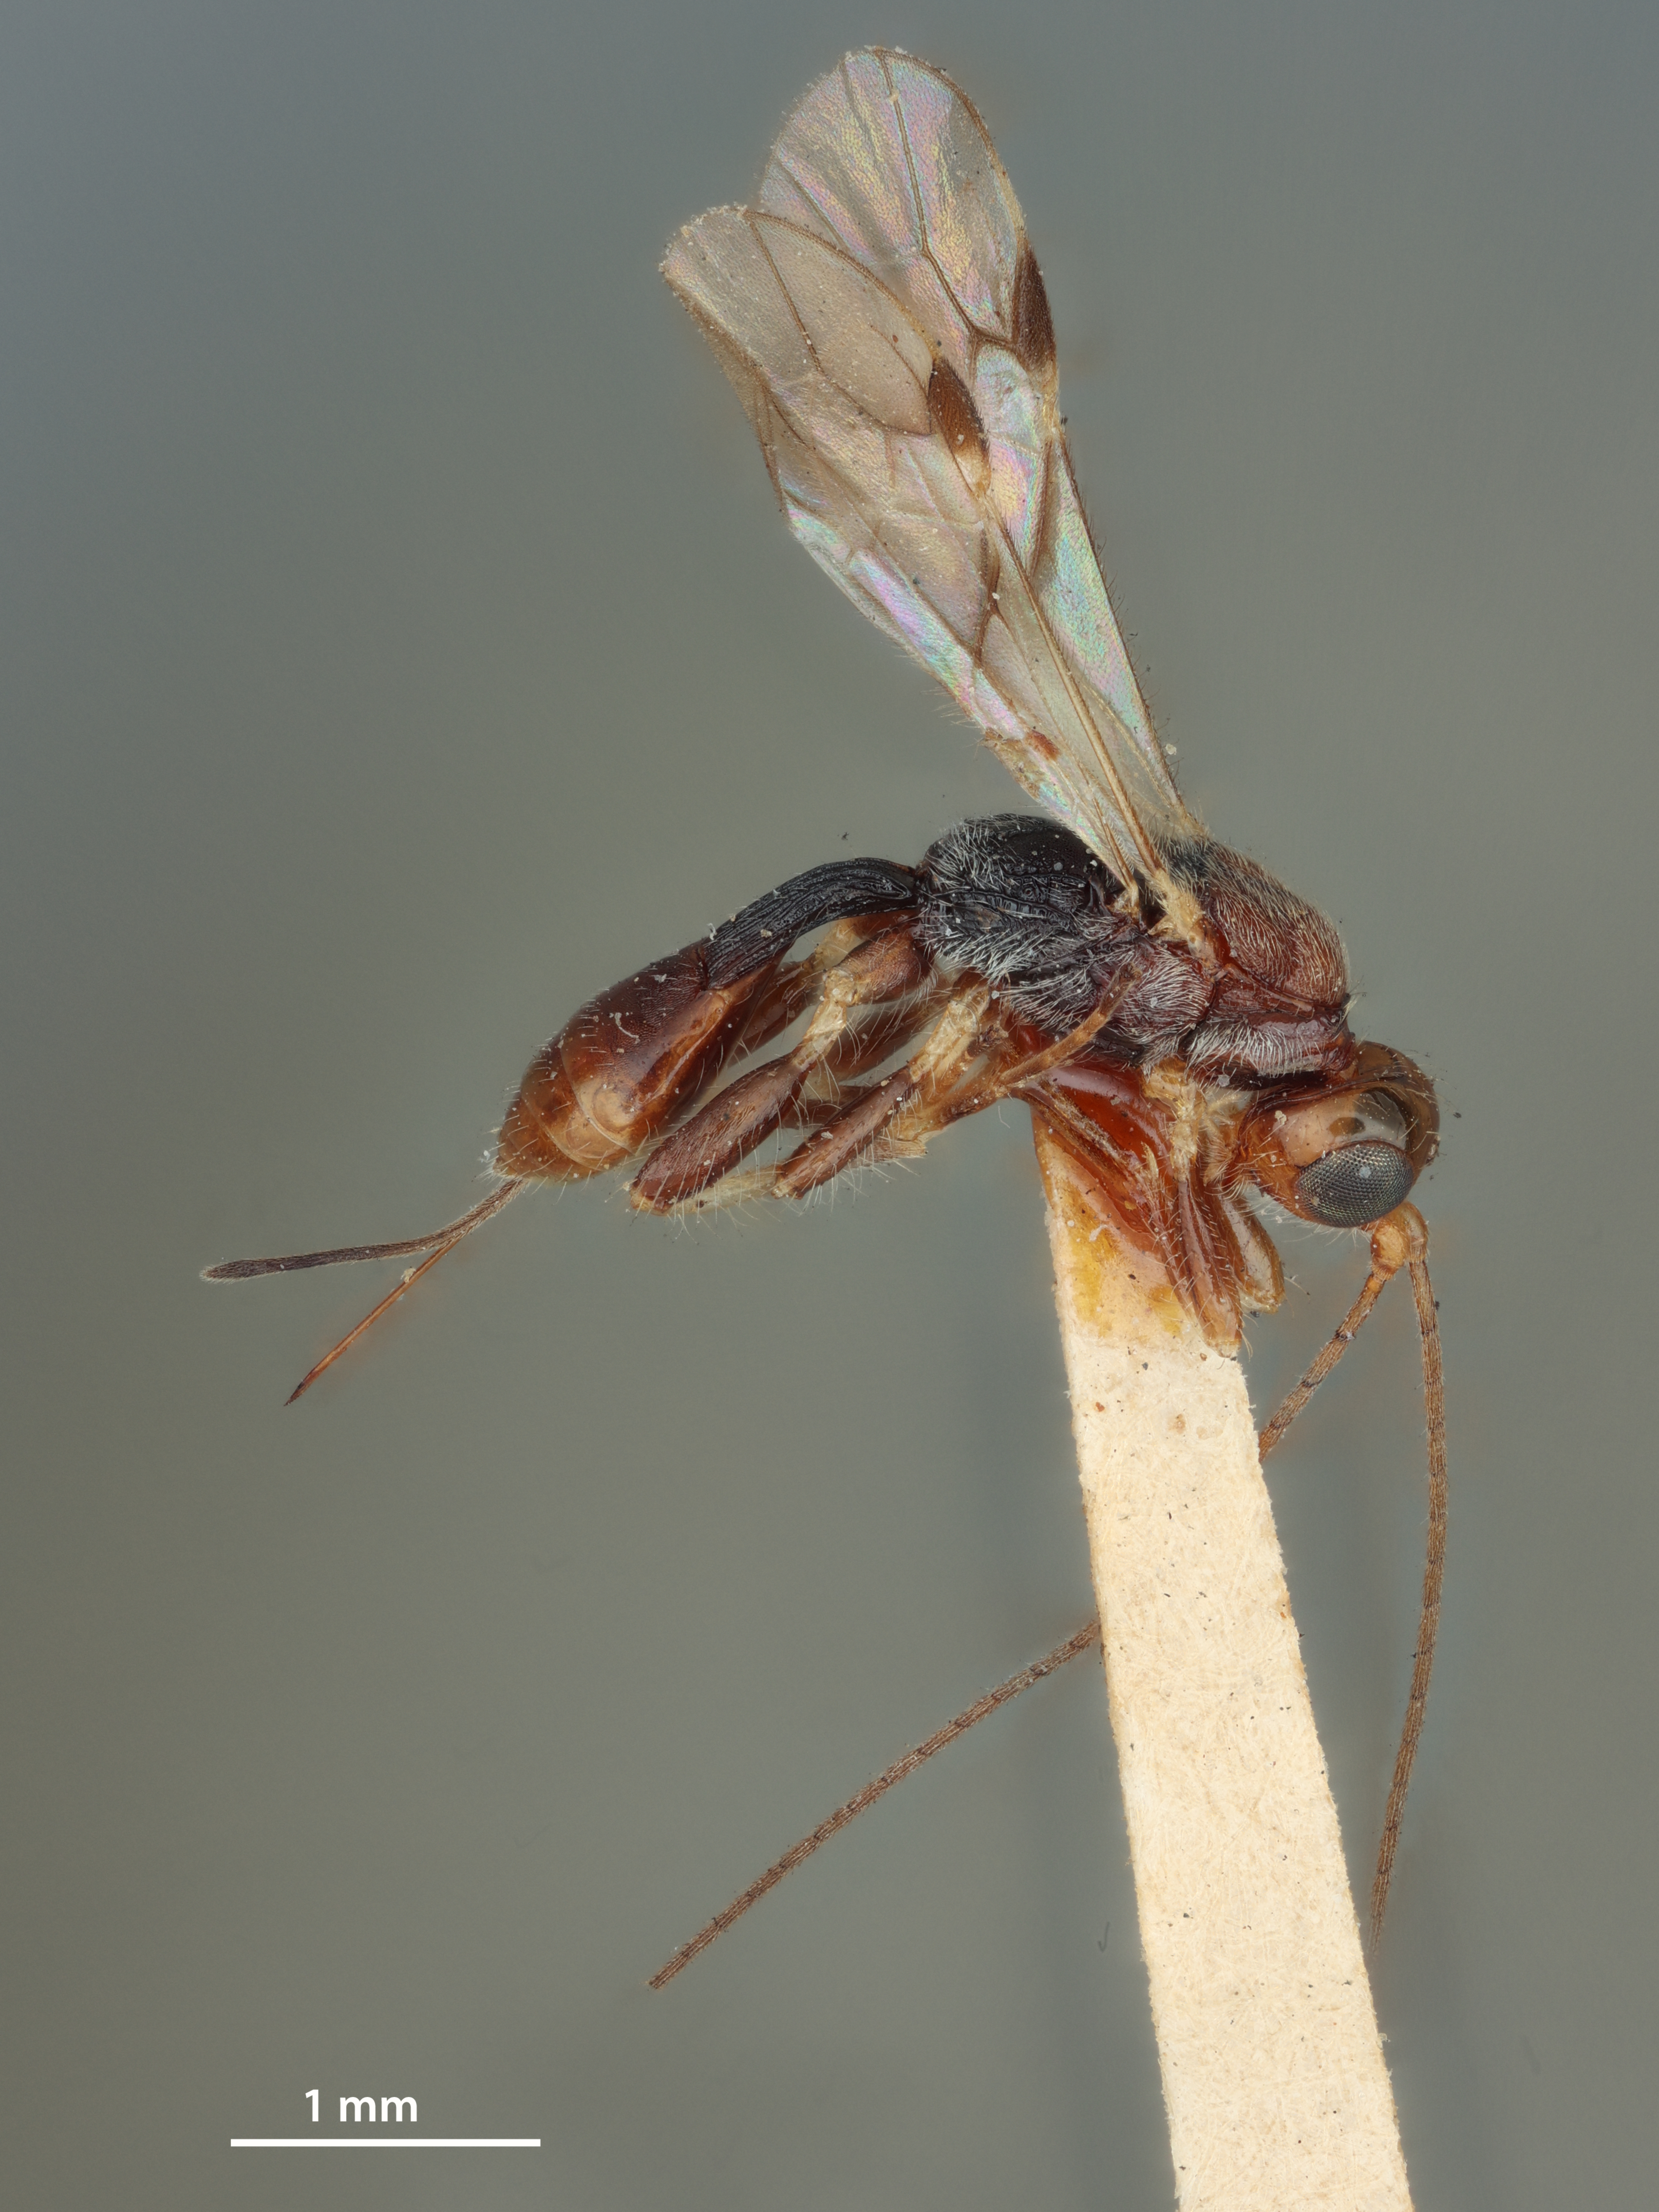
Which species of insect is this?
Spathius typhon
